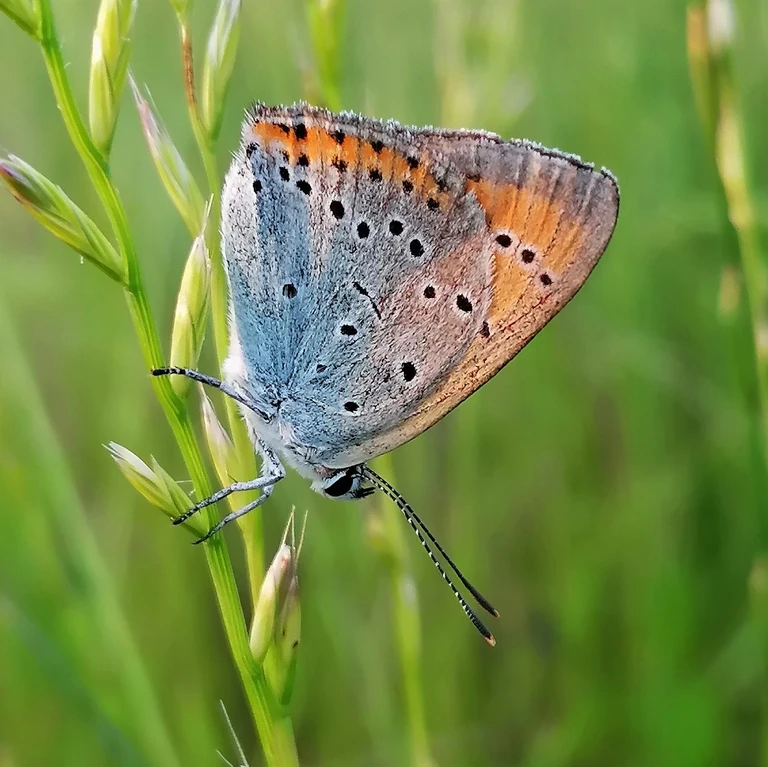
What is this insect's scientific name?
Lycaena dispar
